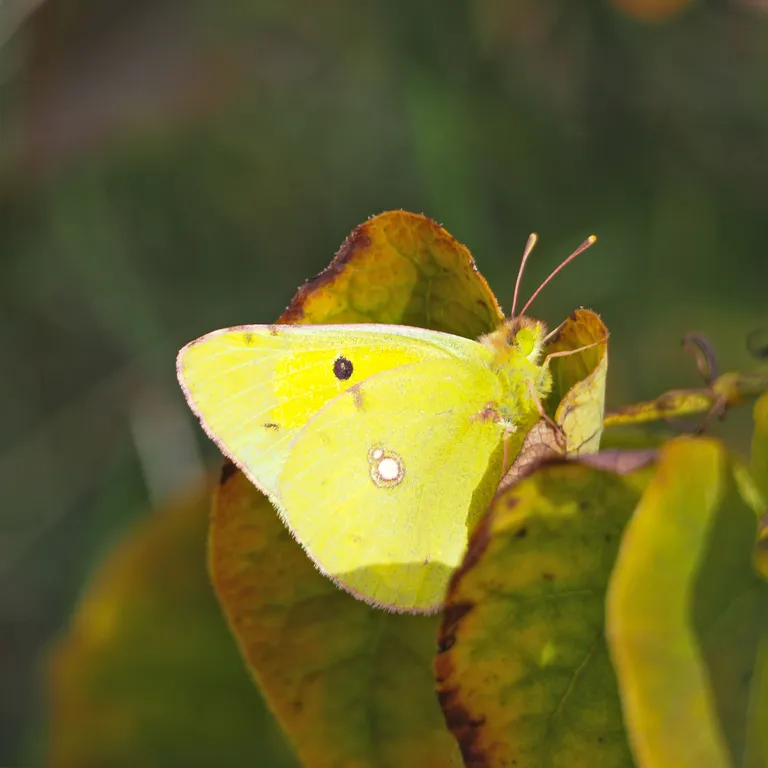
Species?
Colias croceus
